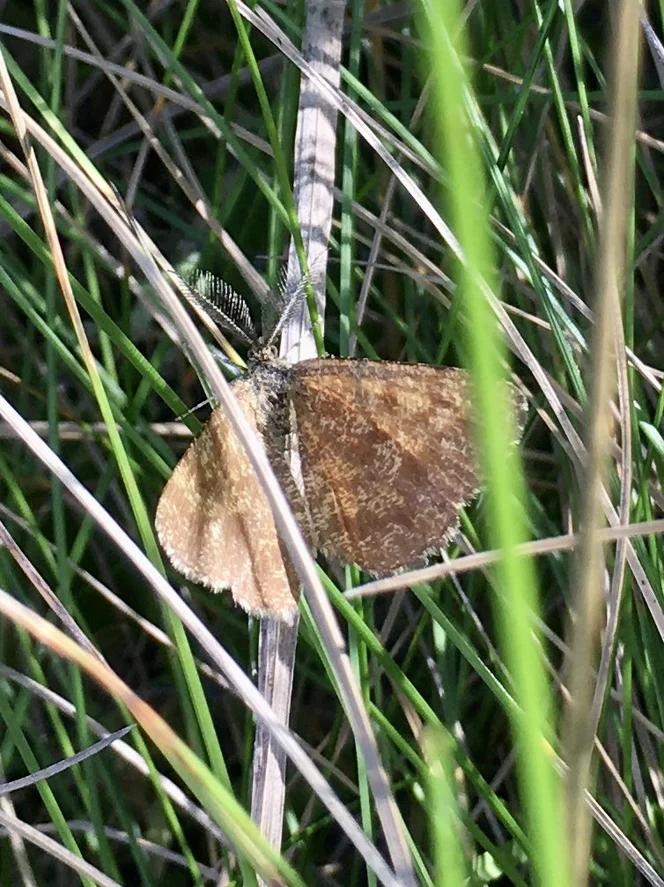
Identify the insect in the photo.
Ematurga atomaria
